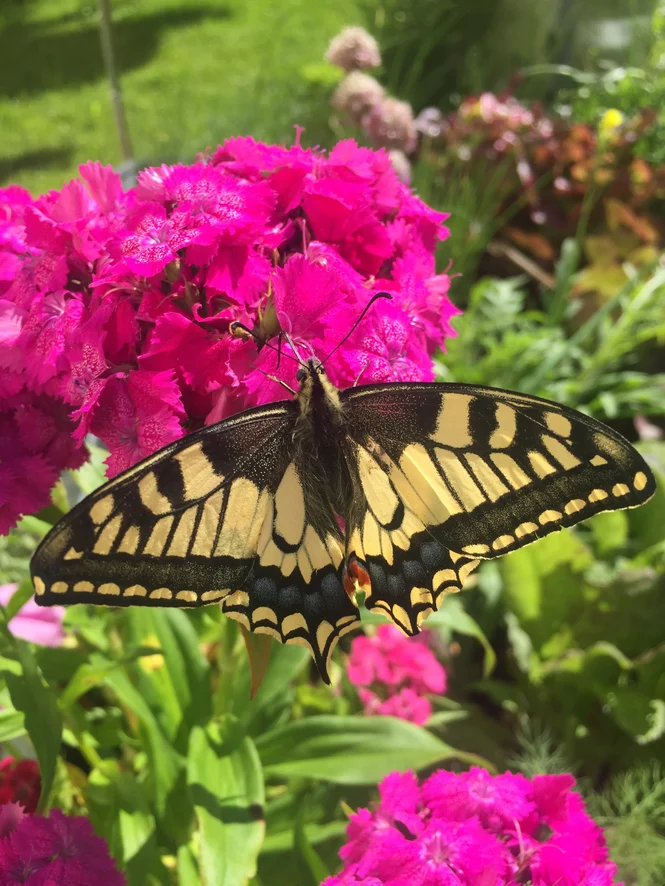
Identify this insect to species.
Papilio machaon
